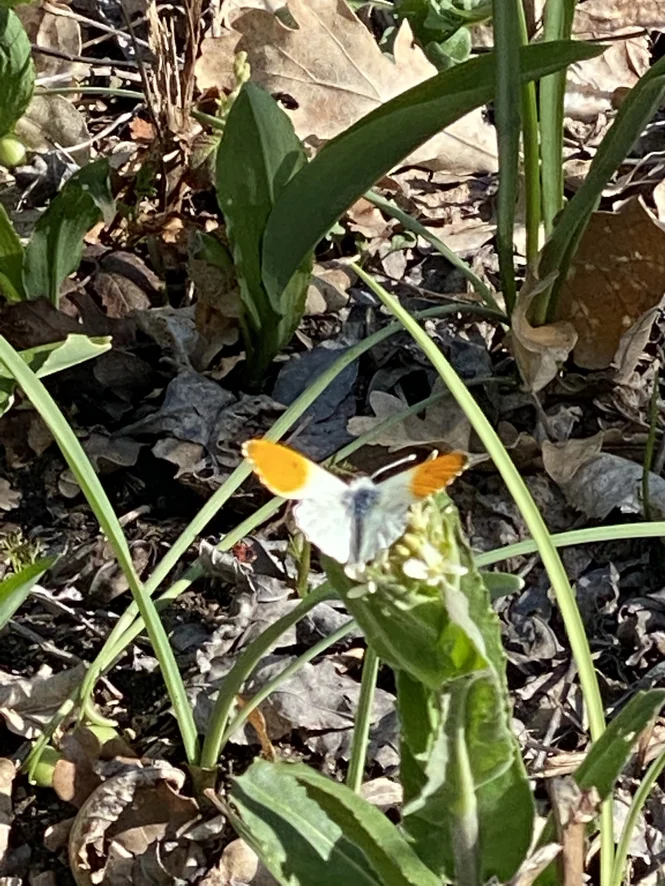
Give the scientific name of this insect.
Anthocharis cardamines
